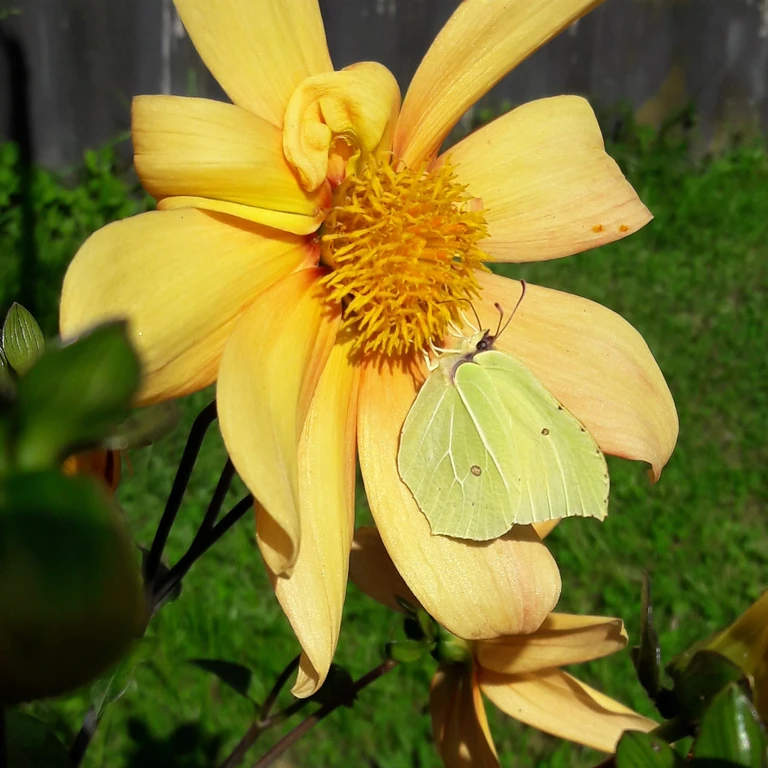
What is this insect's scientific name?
Gonepteryx rhamni
